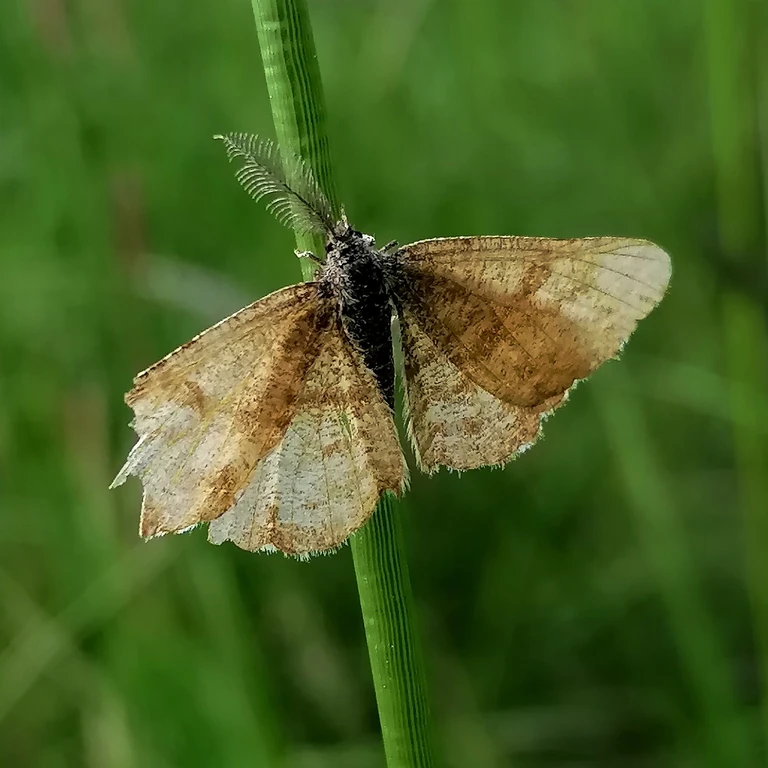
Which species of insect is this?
Ematurga atomaria
